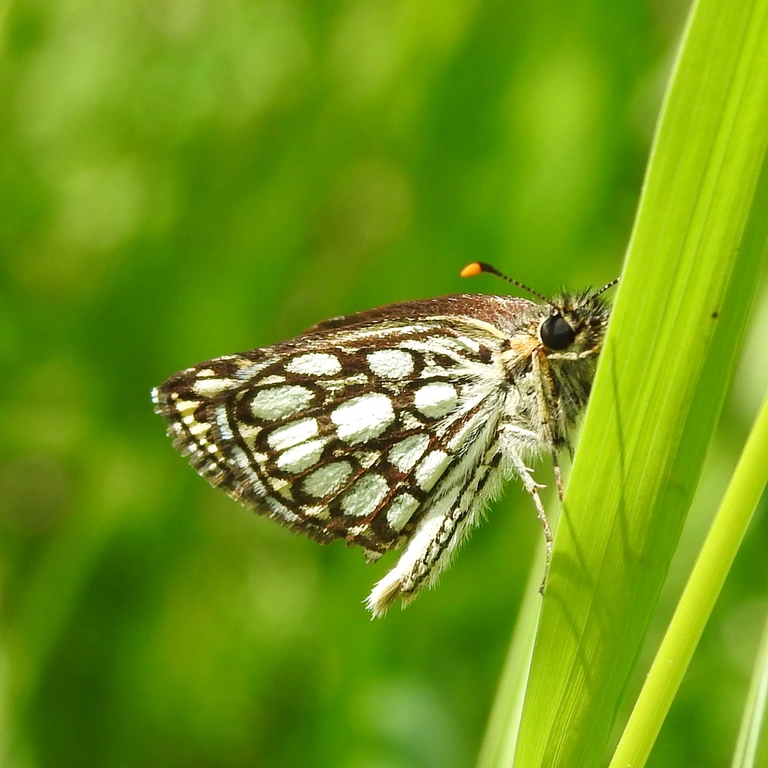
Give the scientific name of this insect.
Heteropterus morpheus
